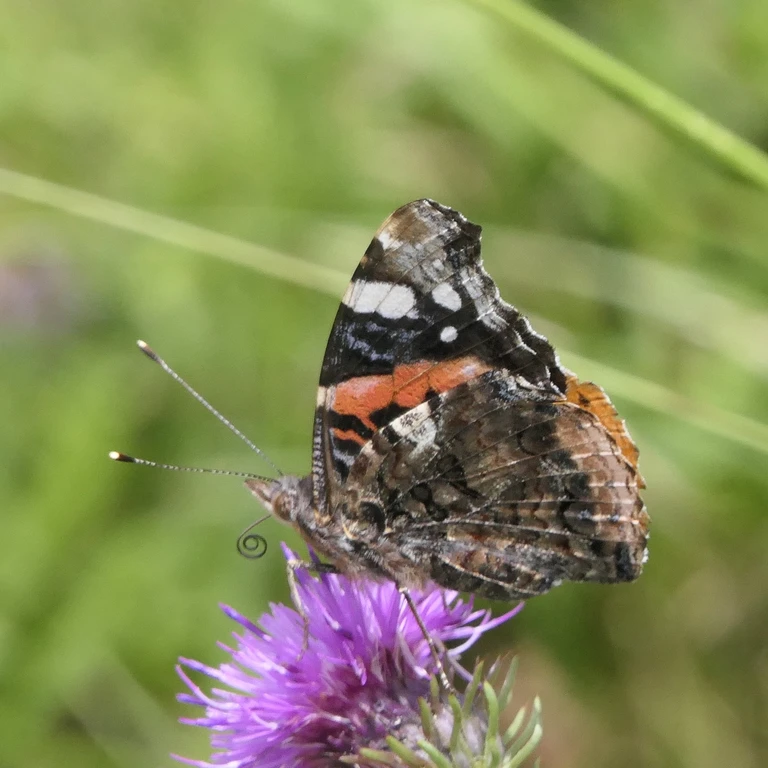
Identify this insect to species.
Vanessa atalanta
